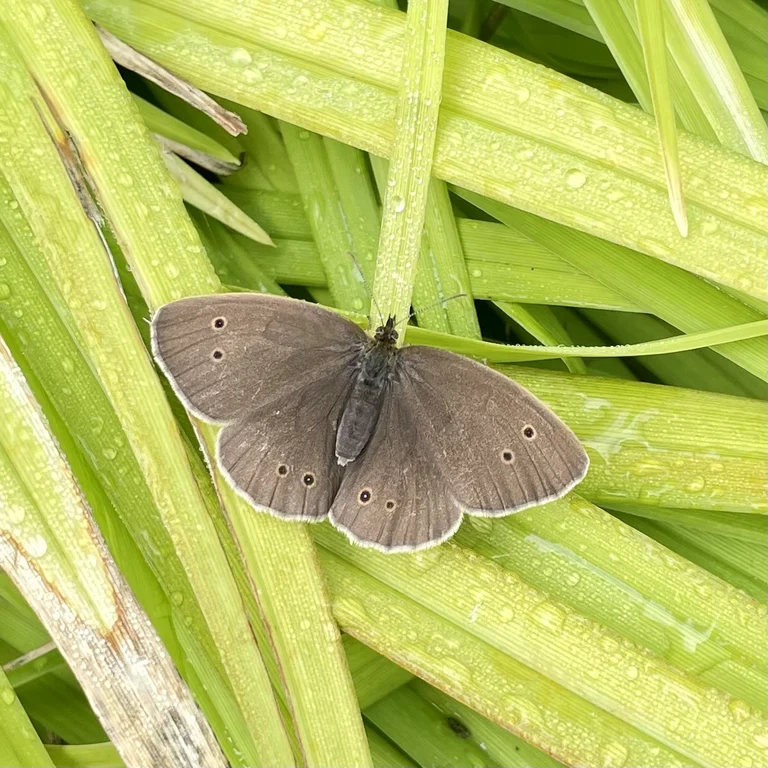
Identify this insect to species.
Aphantopus hyperantus
